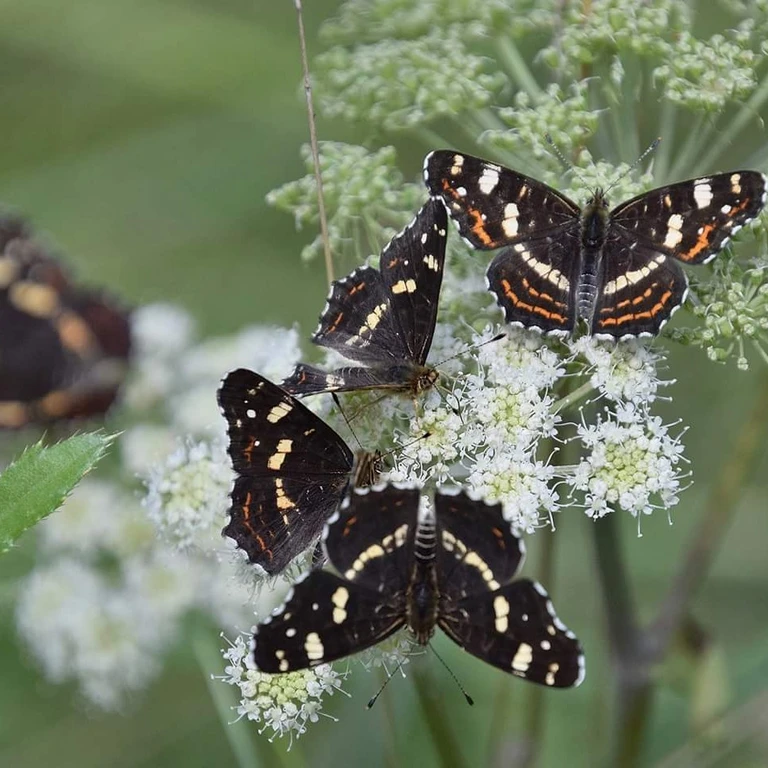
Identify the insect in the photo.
Araschnia levana
